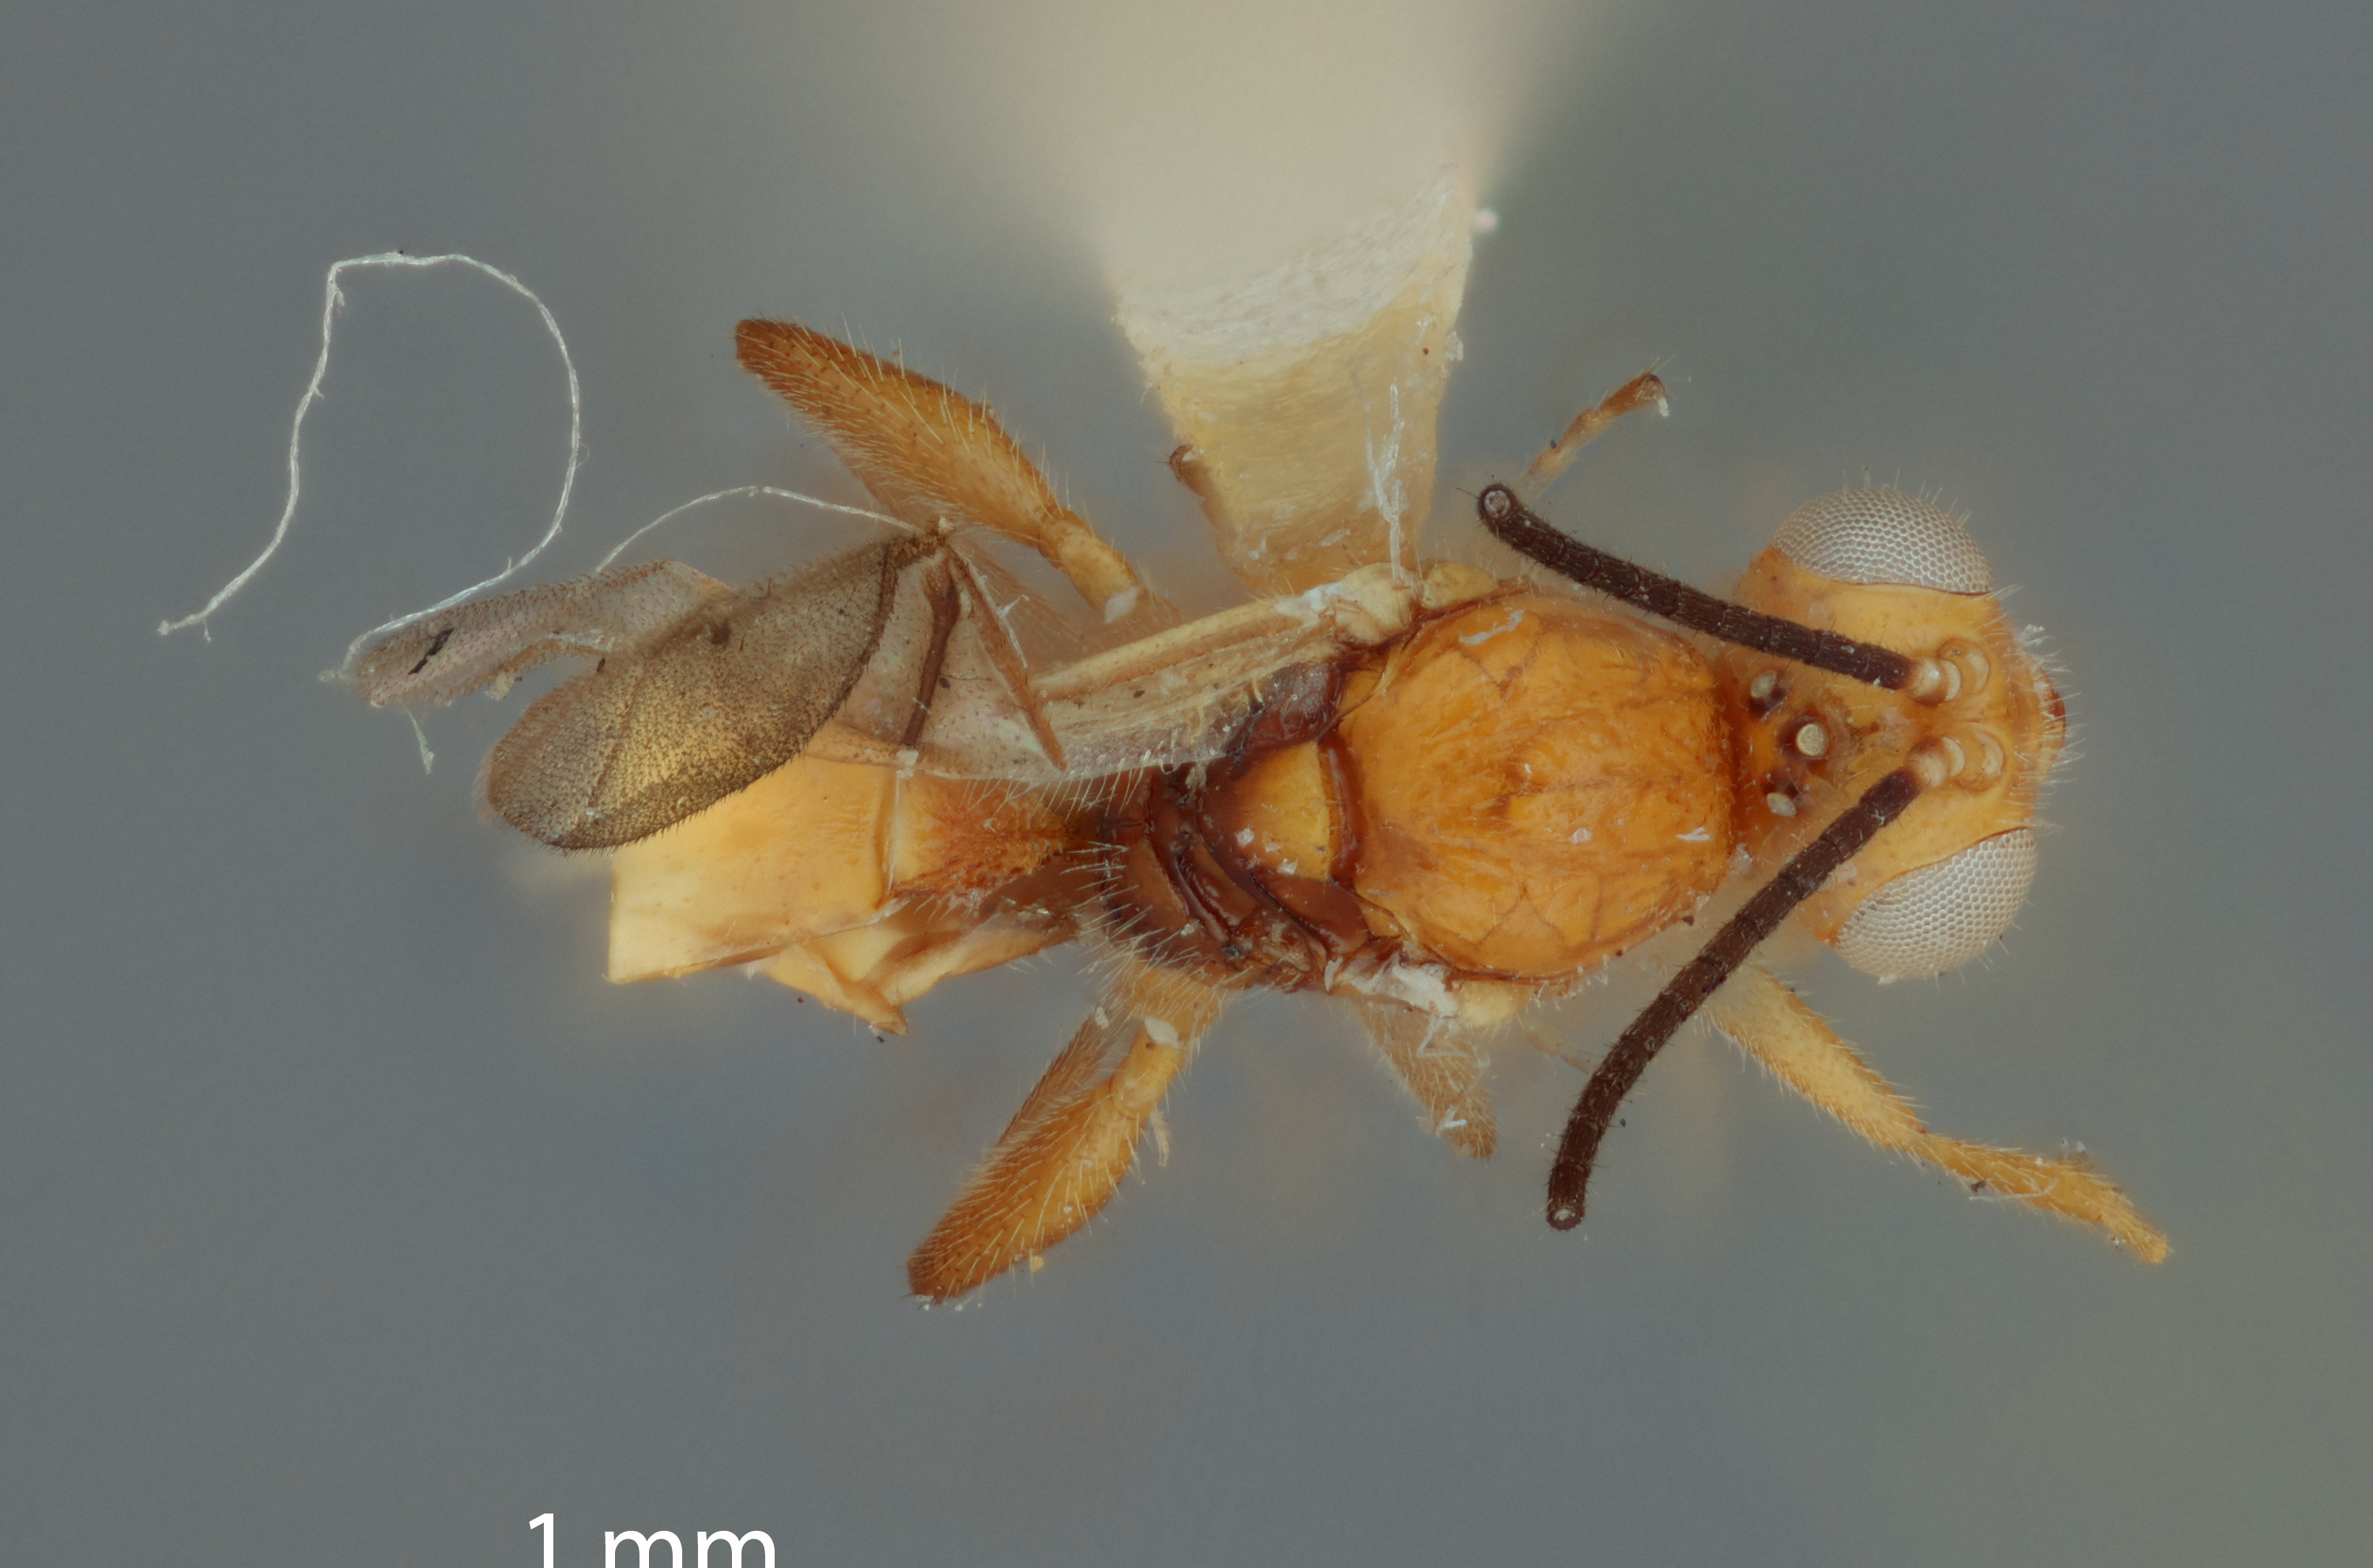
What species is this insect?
Aphidius laticeps
